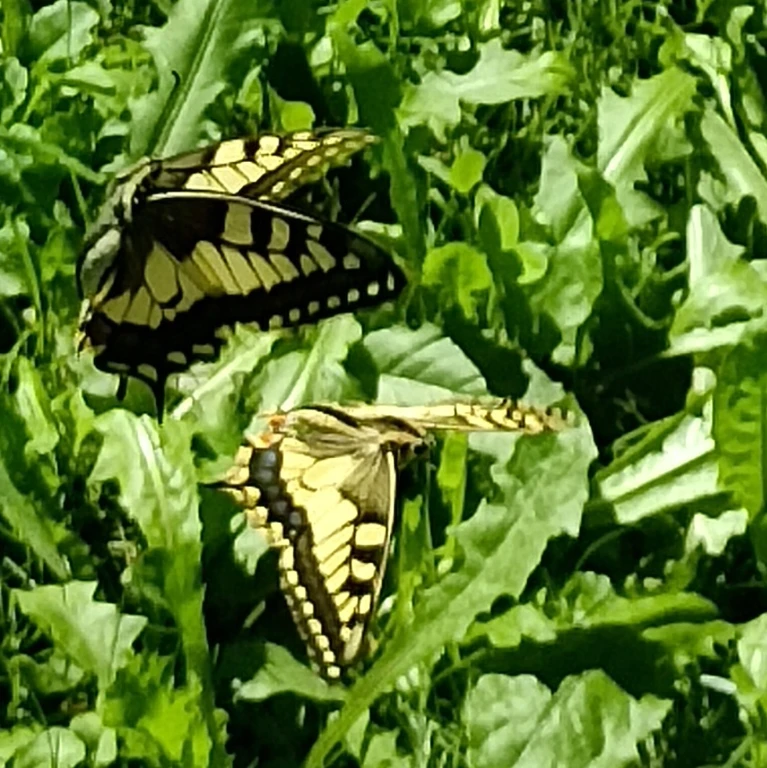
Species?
Papilio machaon
